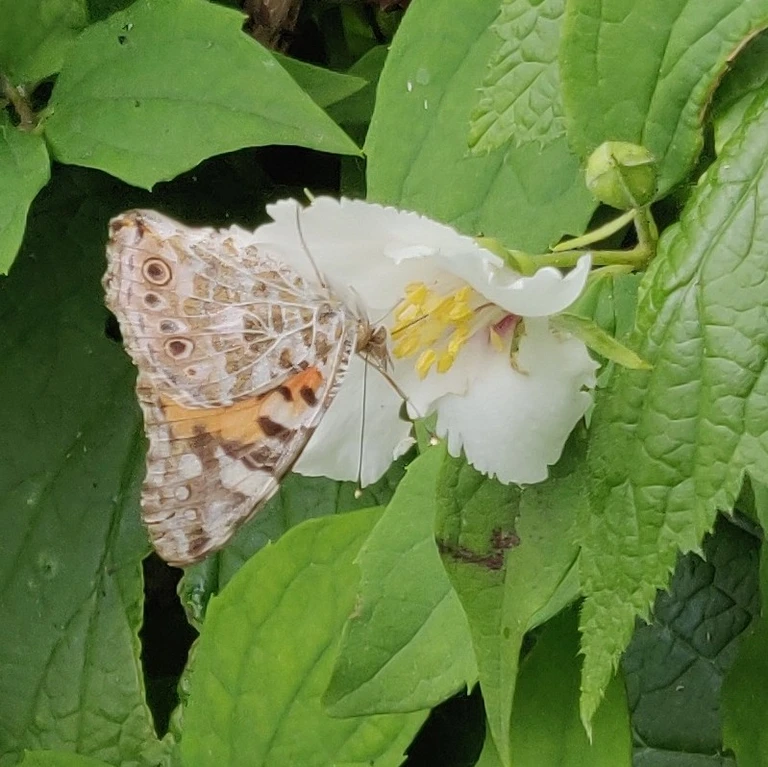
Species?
Vanessa cardui
